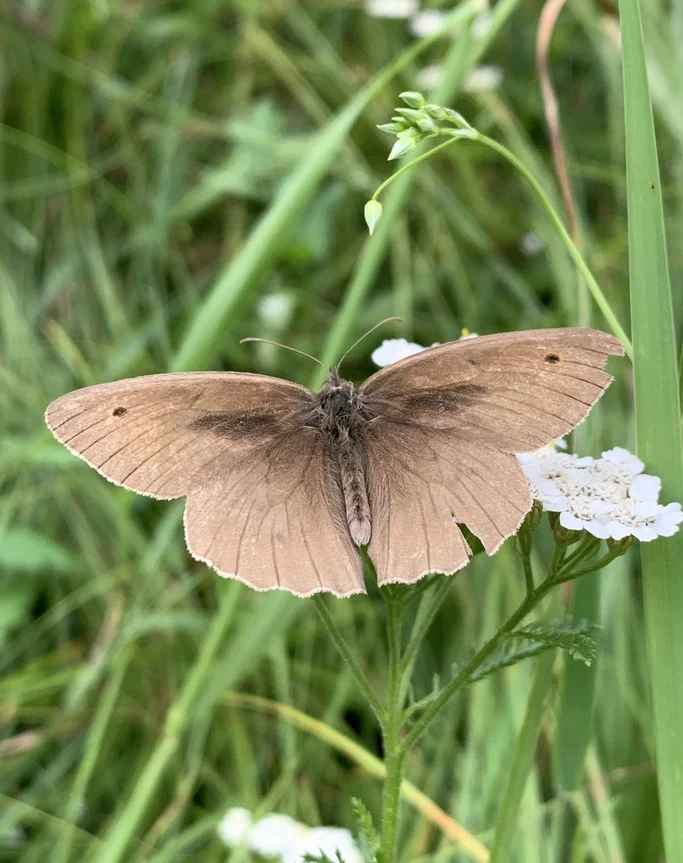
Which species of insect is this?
Maniola jurtina
